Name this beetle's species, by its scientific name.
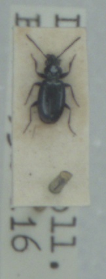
Bembidion minimum
